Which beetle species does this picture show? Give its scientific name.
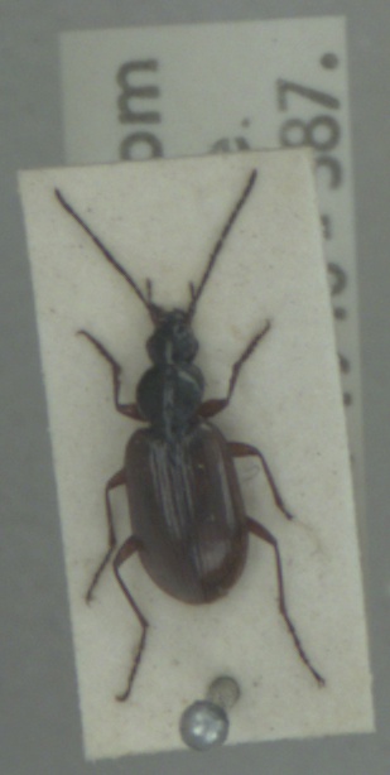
Agonum piceum
